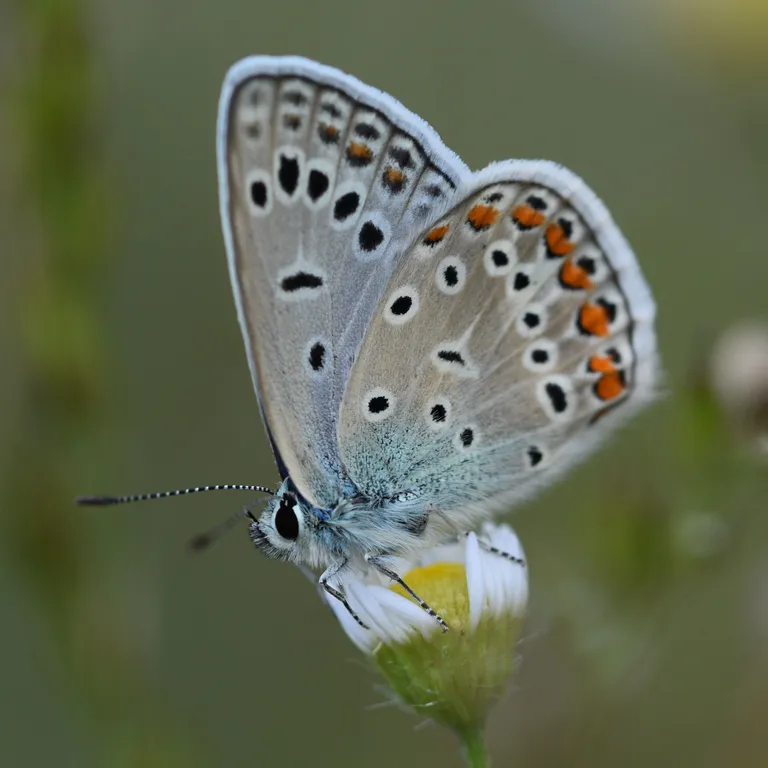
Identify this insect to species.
Polyommatus icarus
